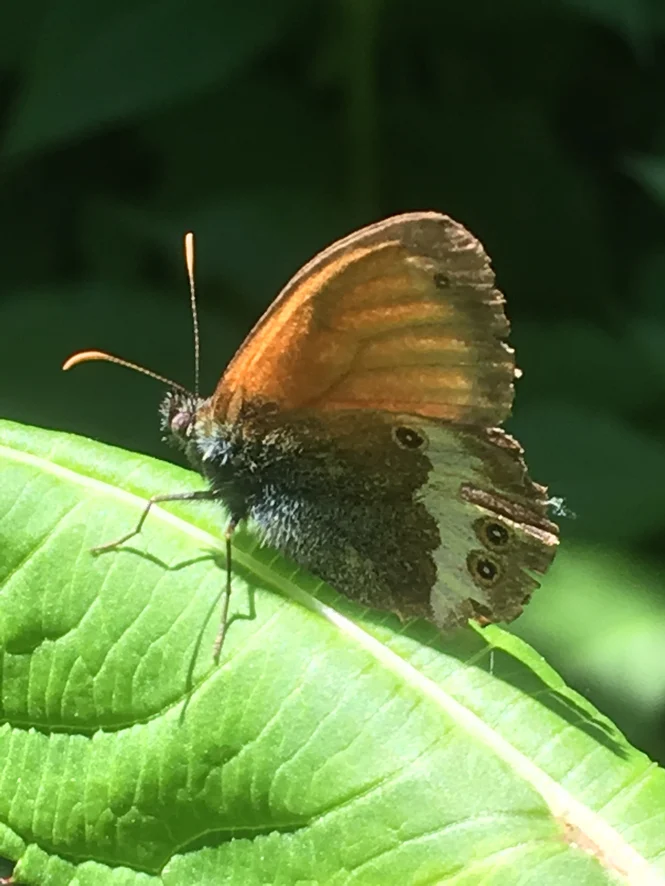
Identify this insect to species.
Coenonympha arcania
